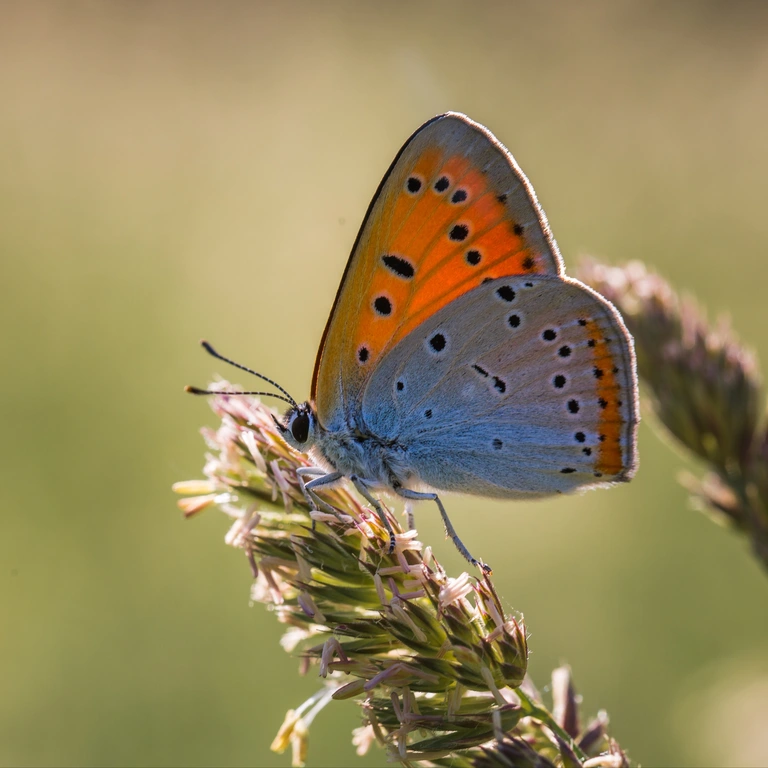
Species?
Lycaena dispar
